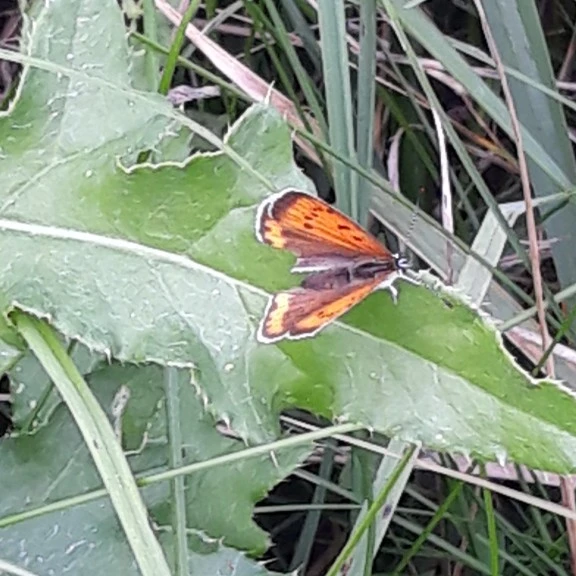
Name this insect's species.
Lycaena dispar
